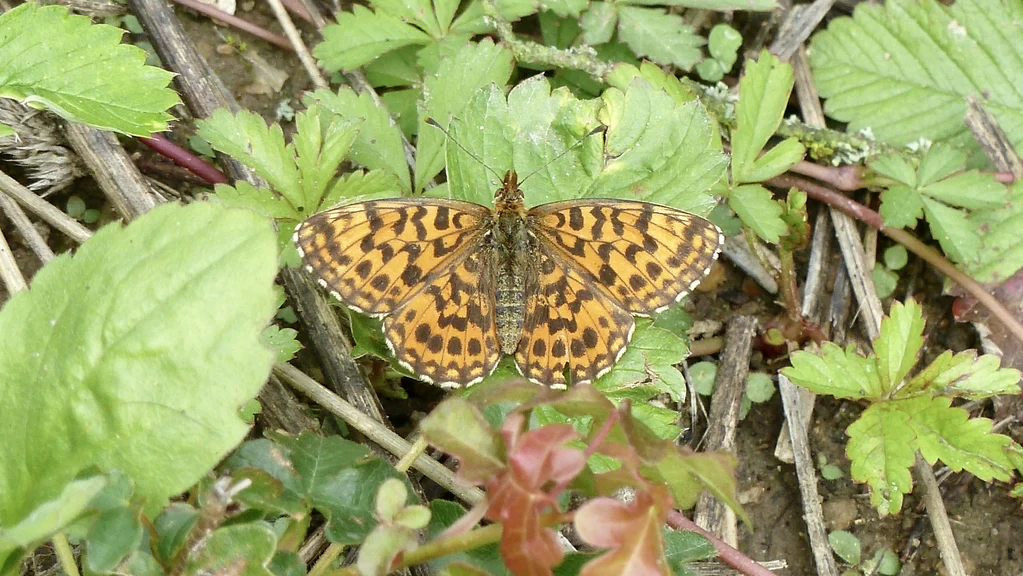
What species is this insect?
Boloria dia
